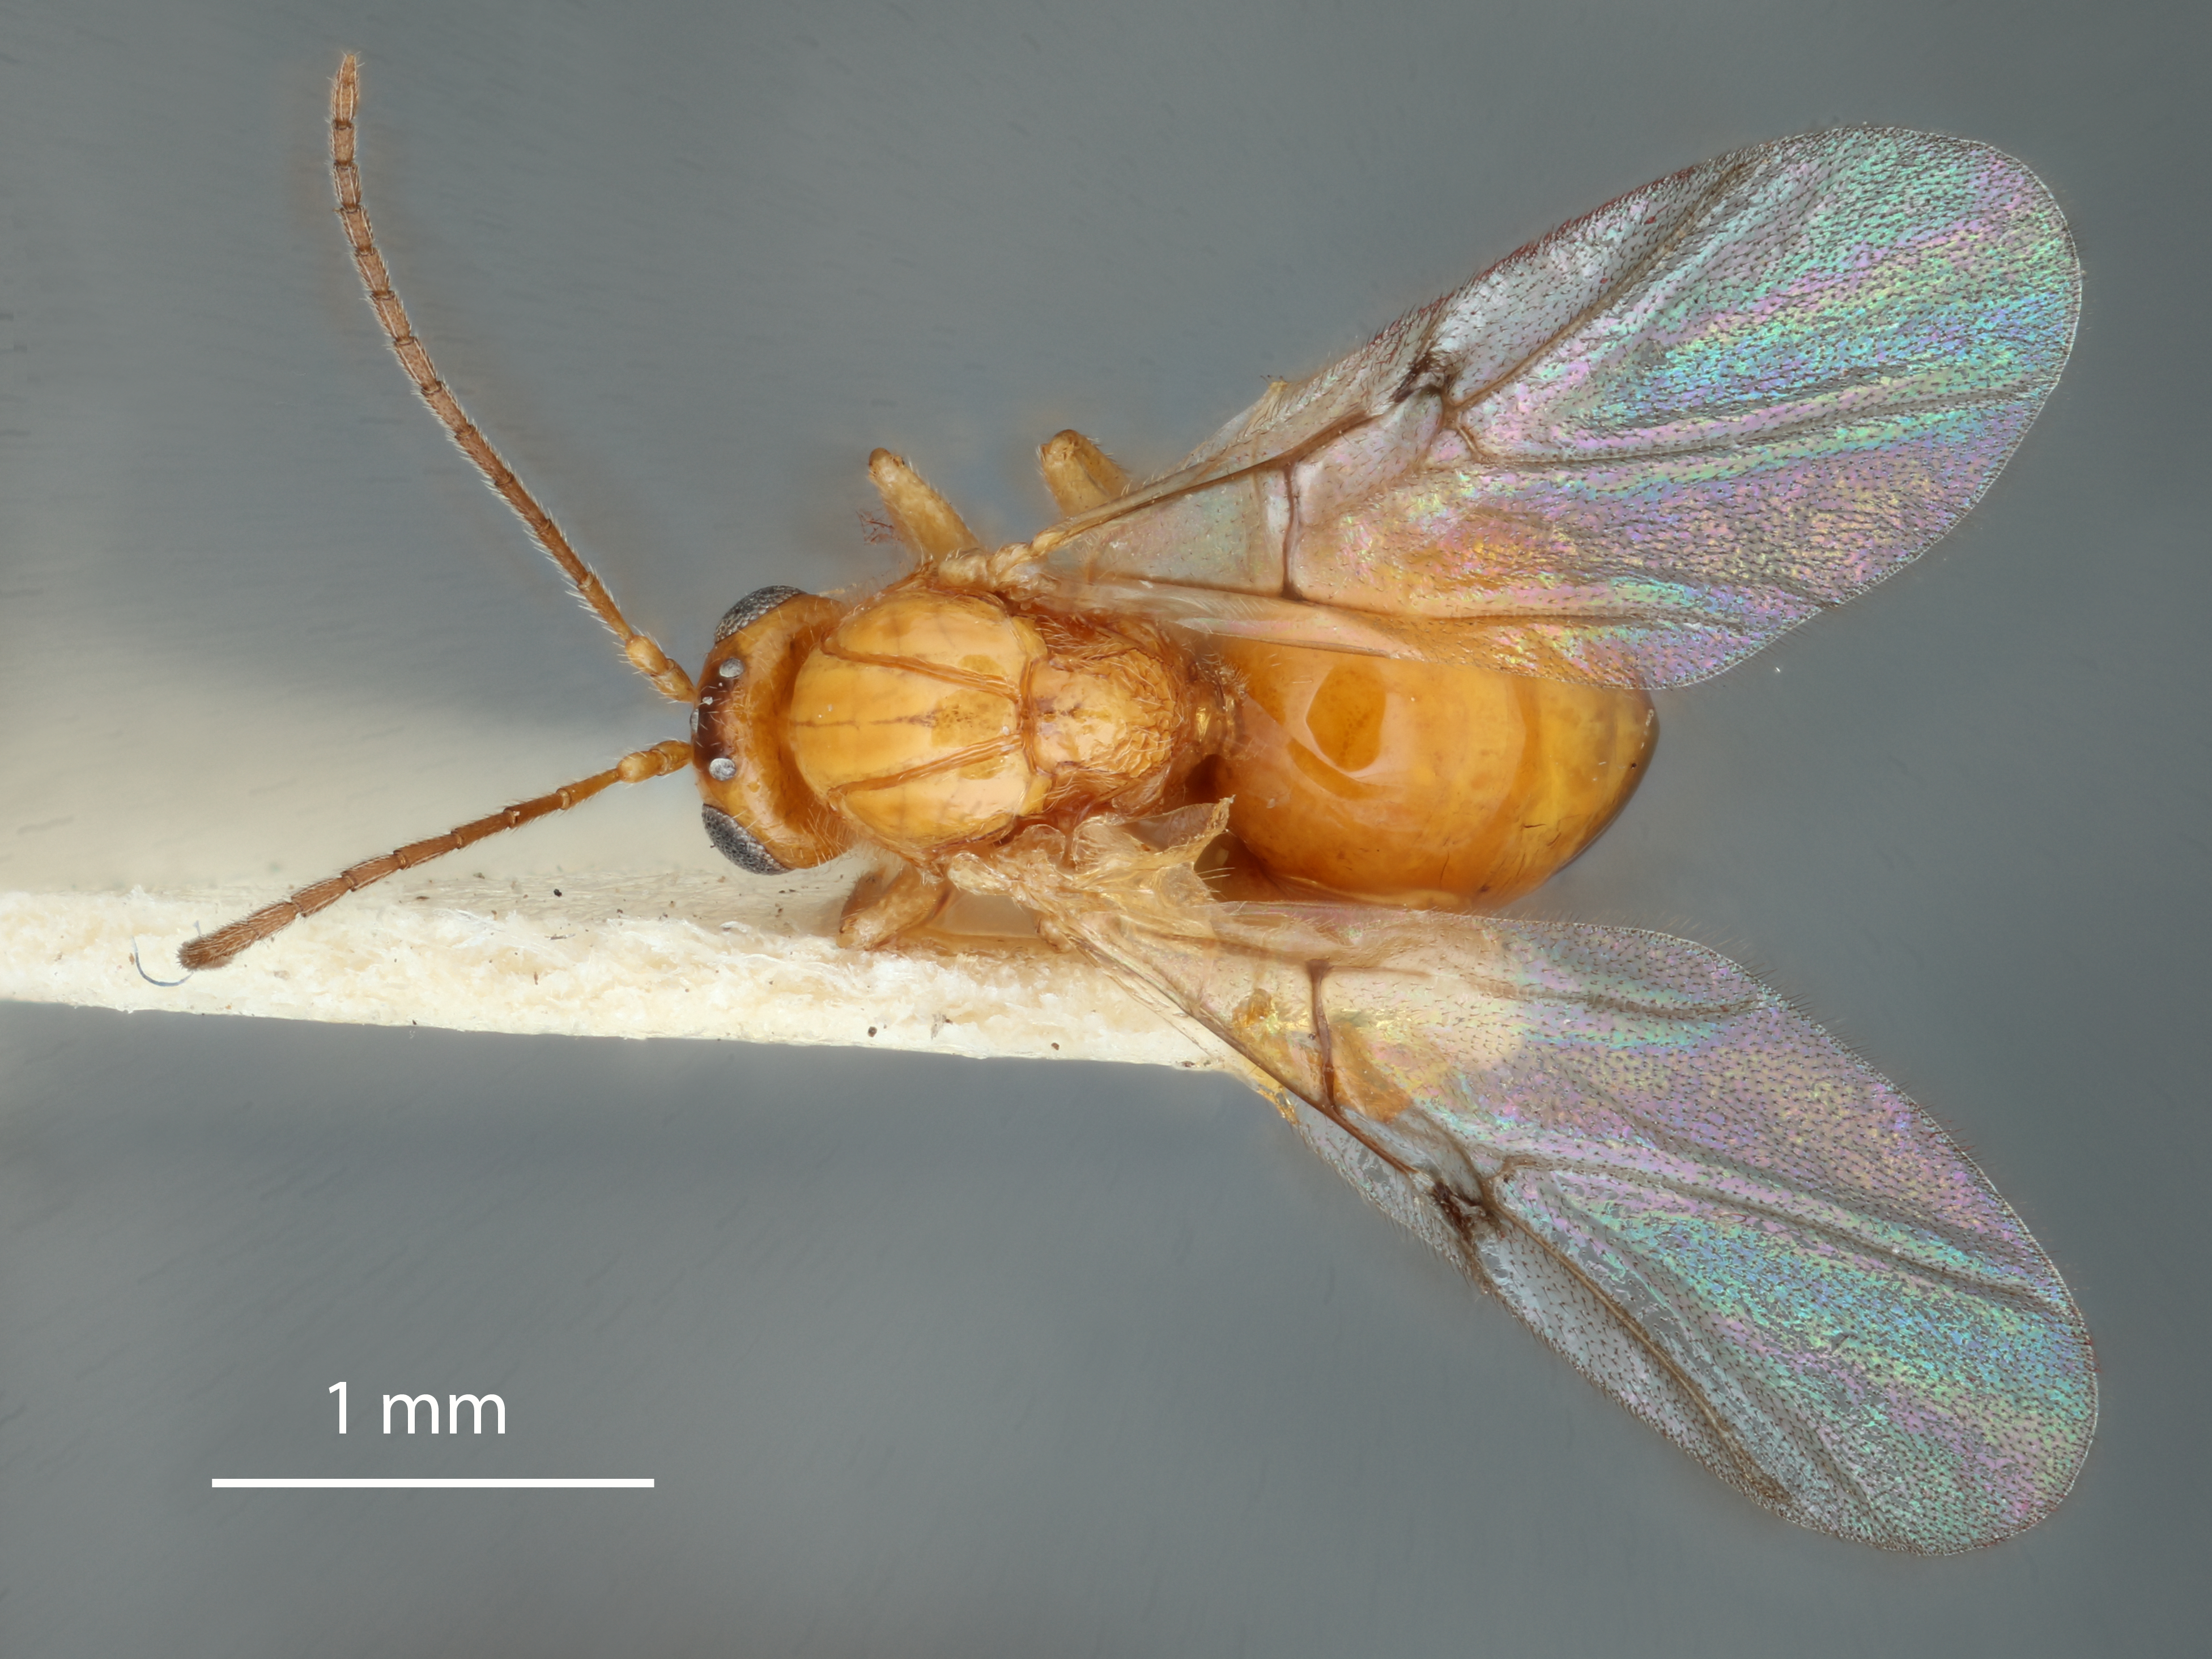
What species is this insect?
Liodora viscida
